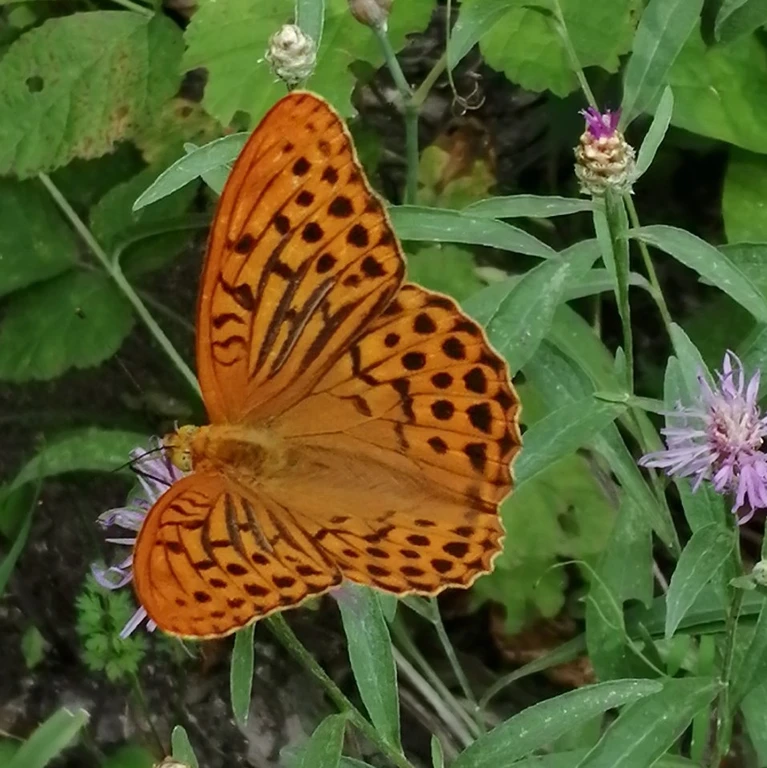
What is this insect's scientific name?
Argynnis paphia
